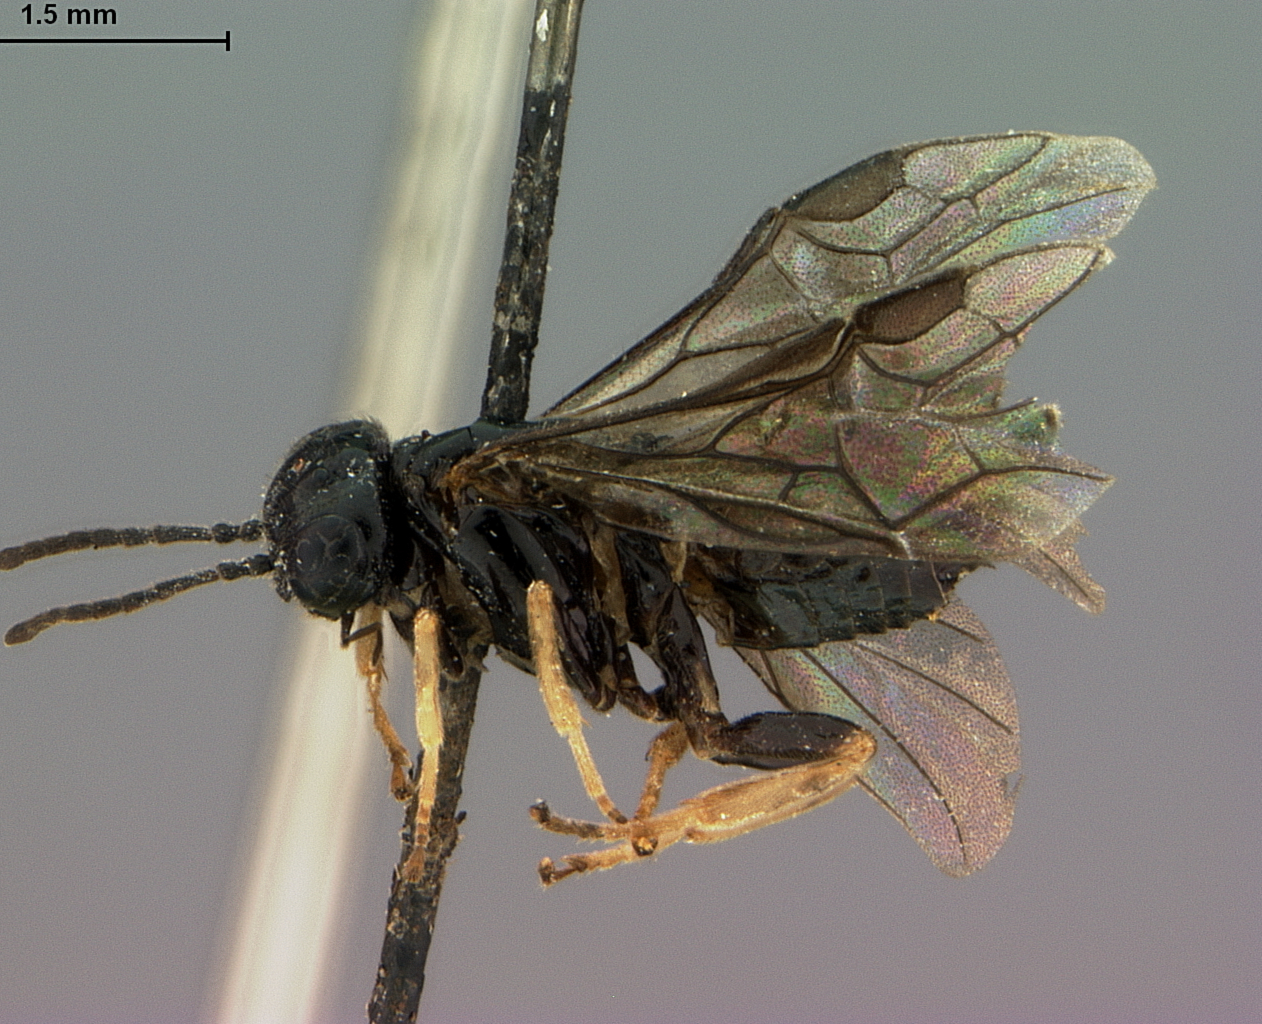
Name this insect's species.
Profenusa mainensis
